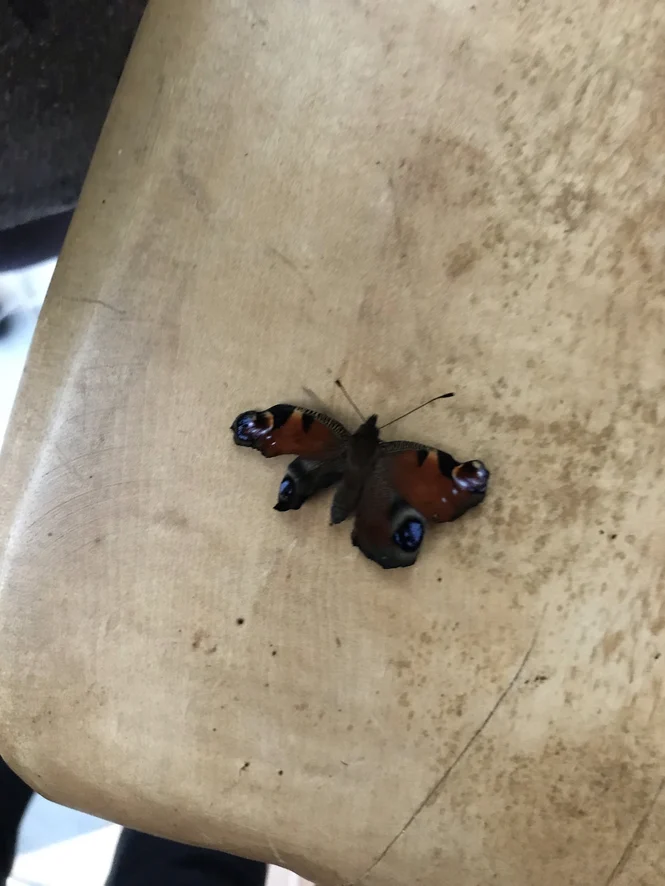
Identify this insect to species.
Aglais io
